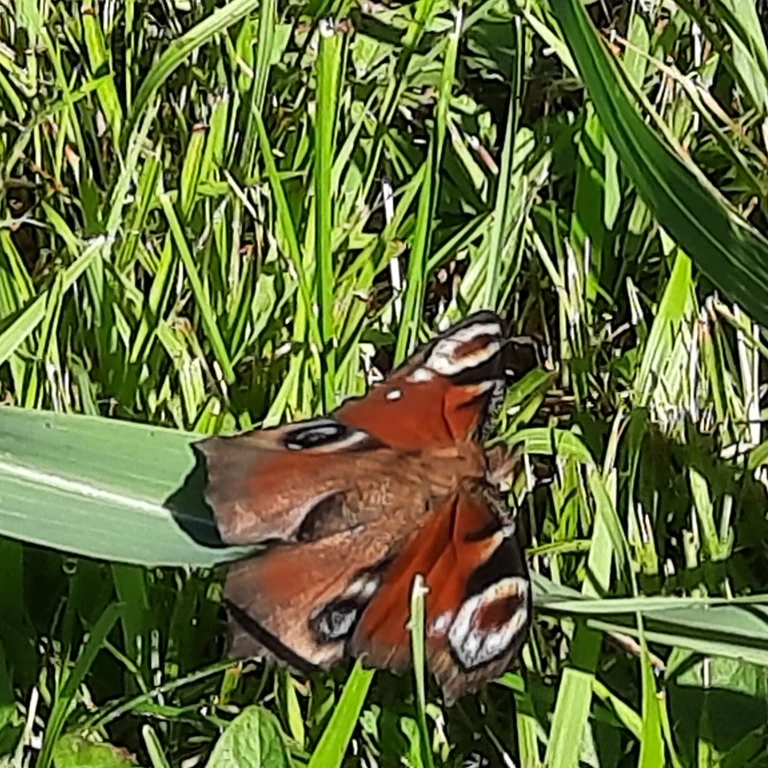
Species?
Aglais io
